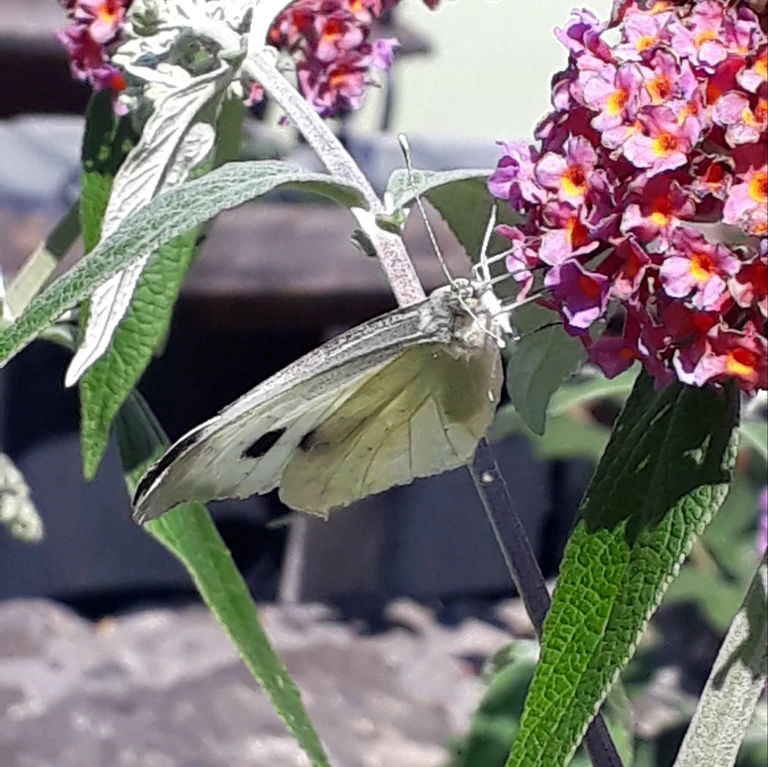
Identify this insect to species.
Pieris brassicae
